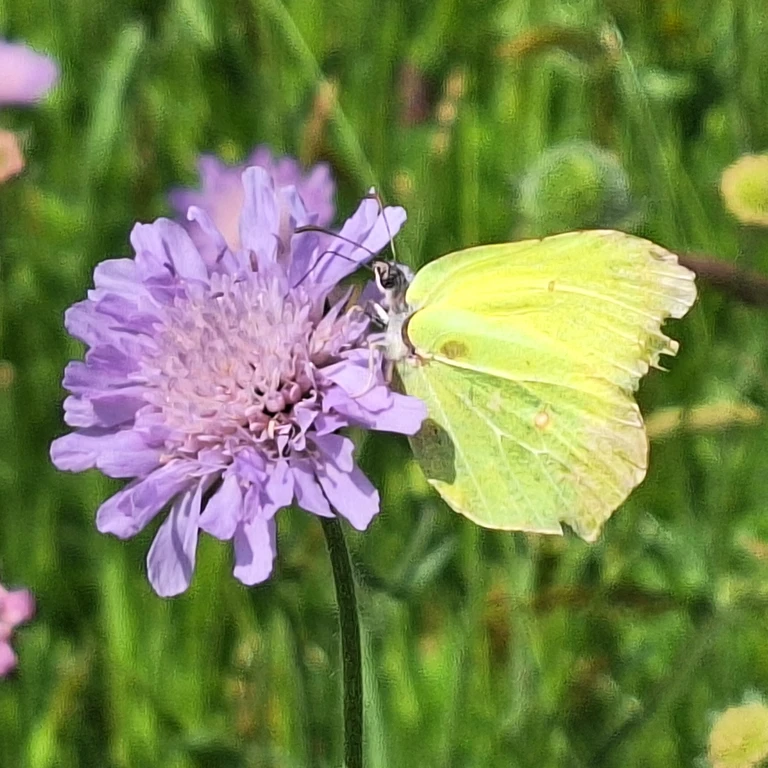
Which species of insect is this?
Gonepteryx rhamni
